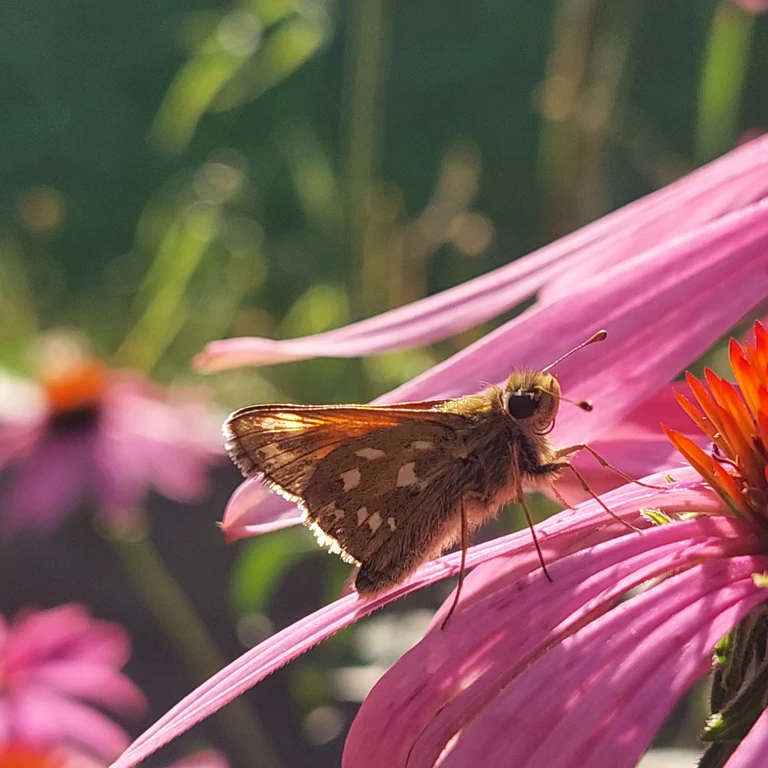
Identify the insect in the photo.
Hesperia comma
